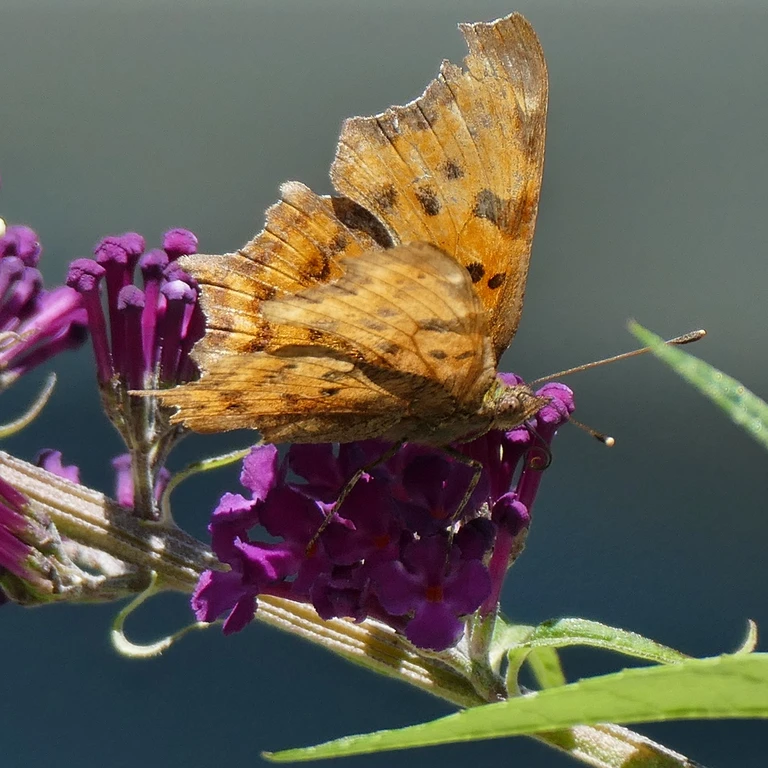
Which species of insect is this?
Polygonia c-album
